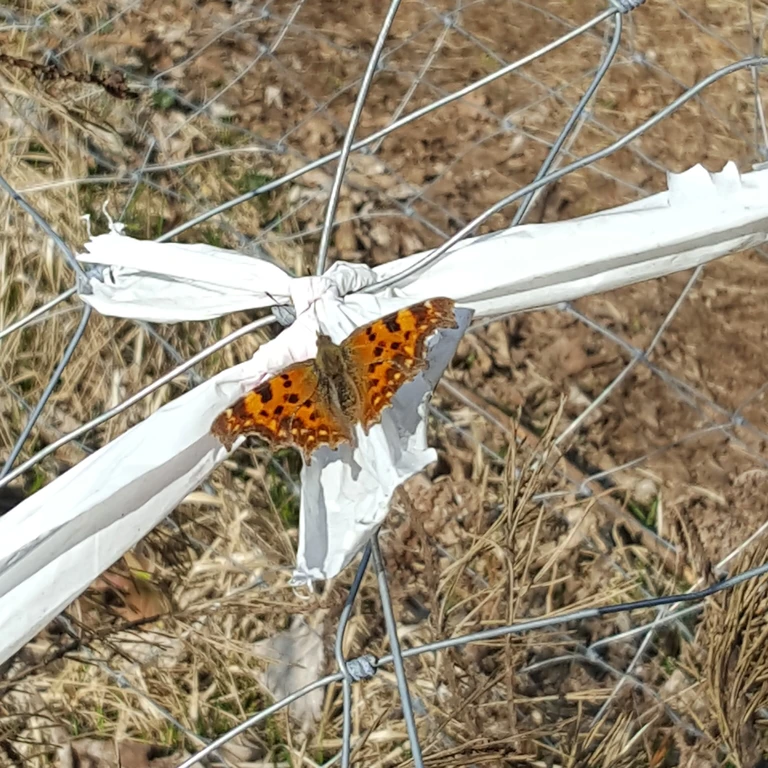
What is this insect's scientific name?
Polygonia c-album
